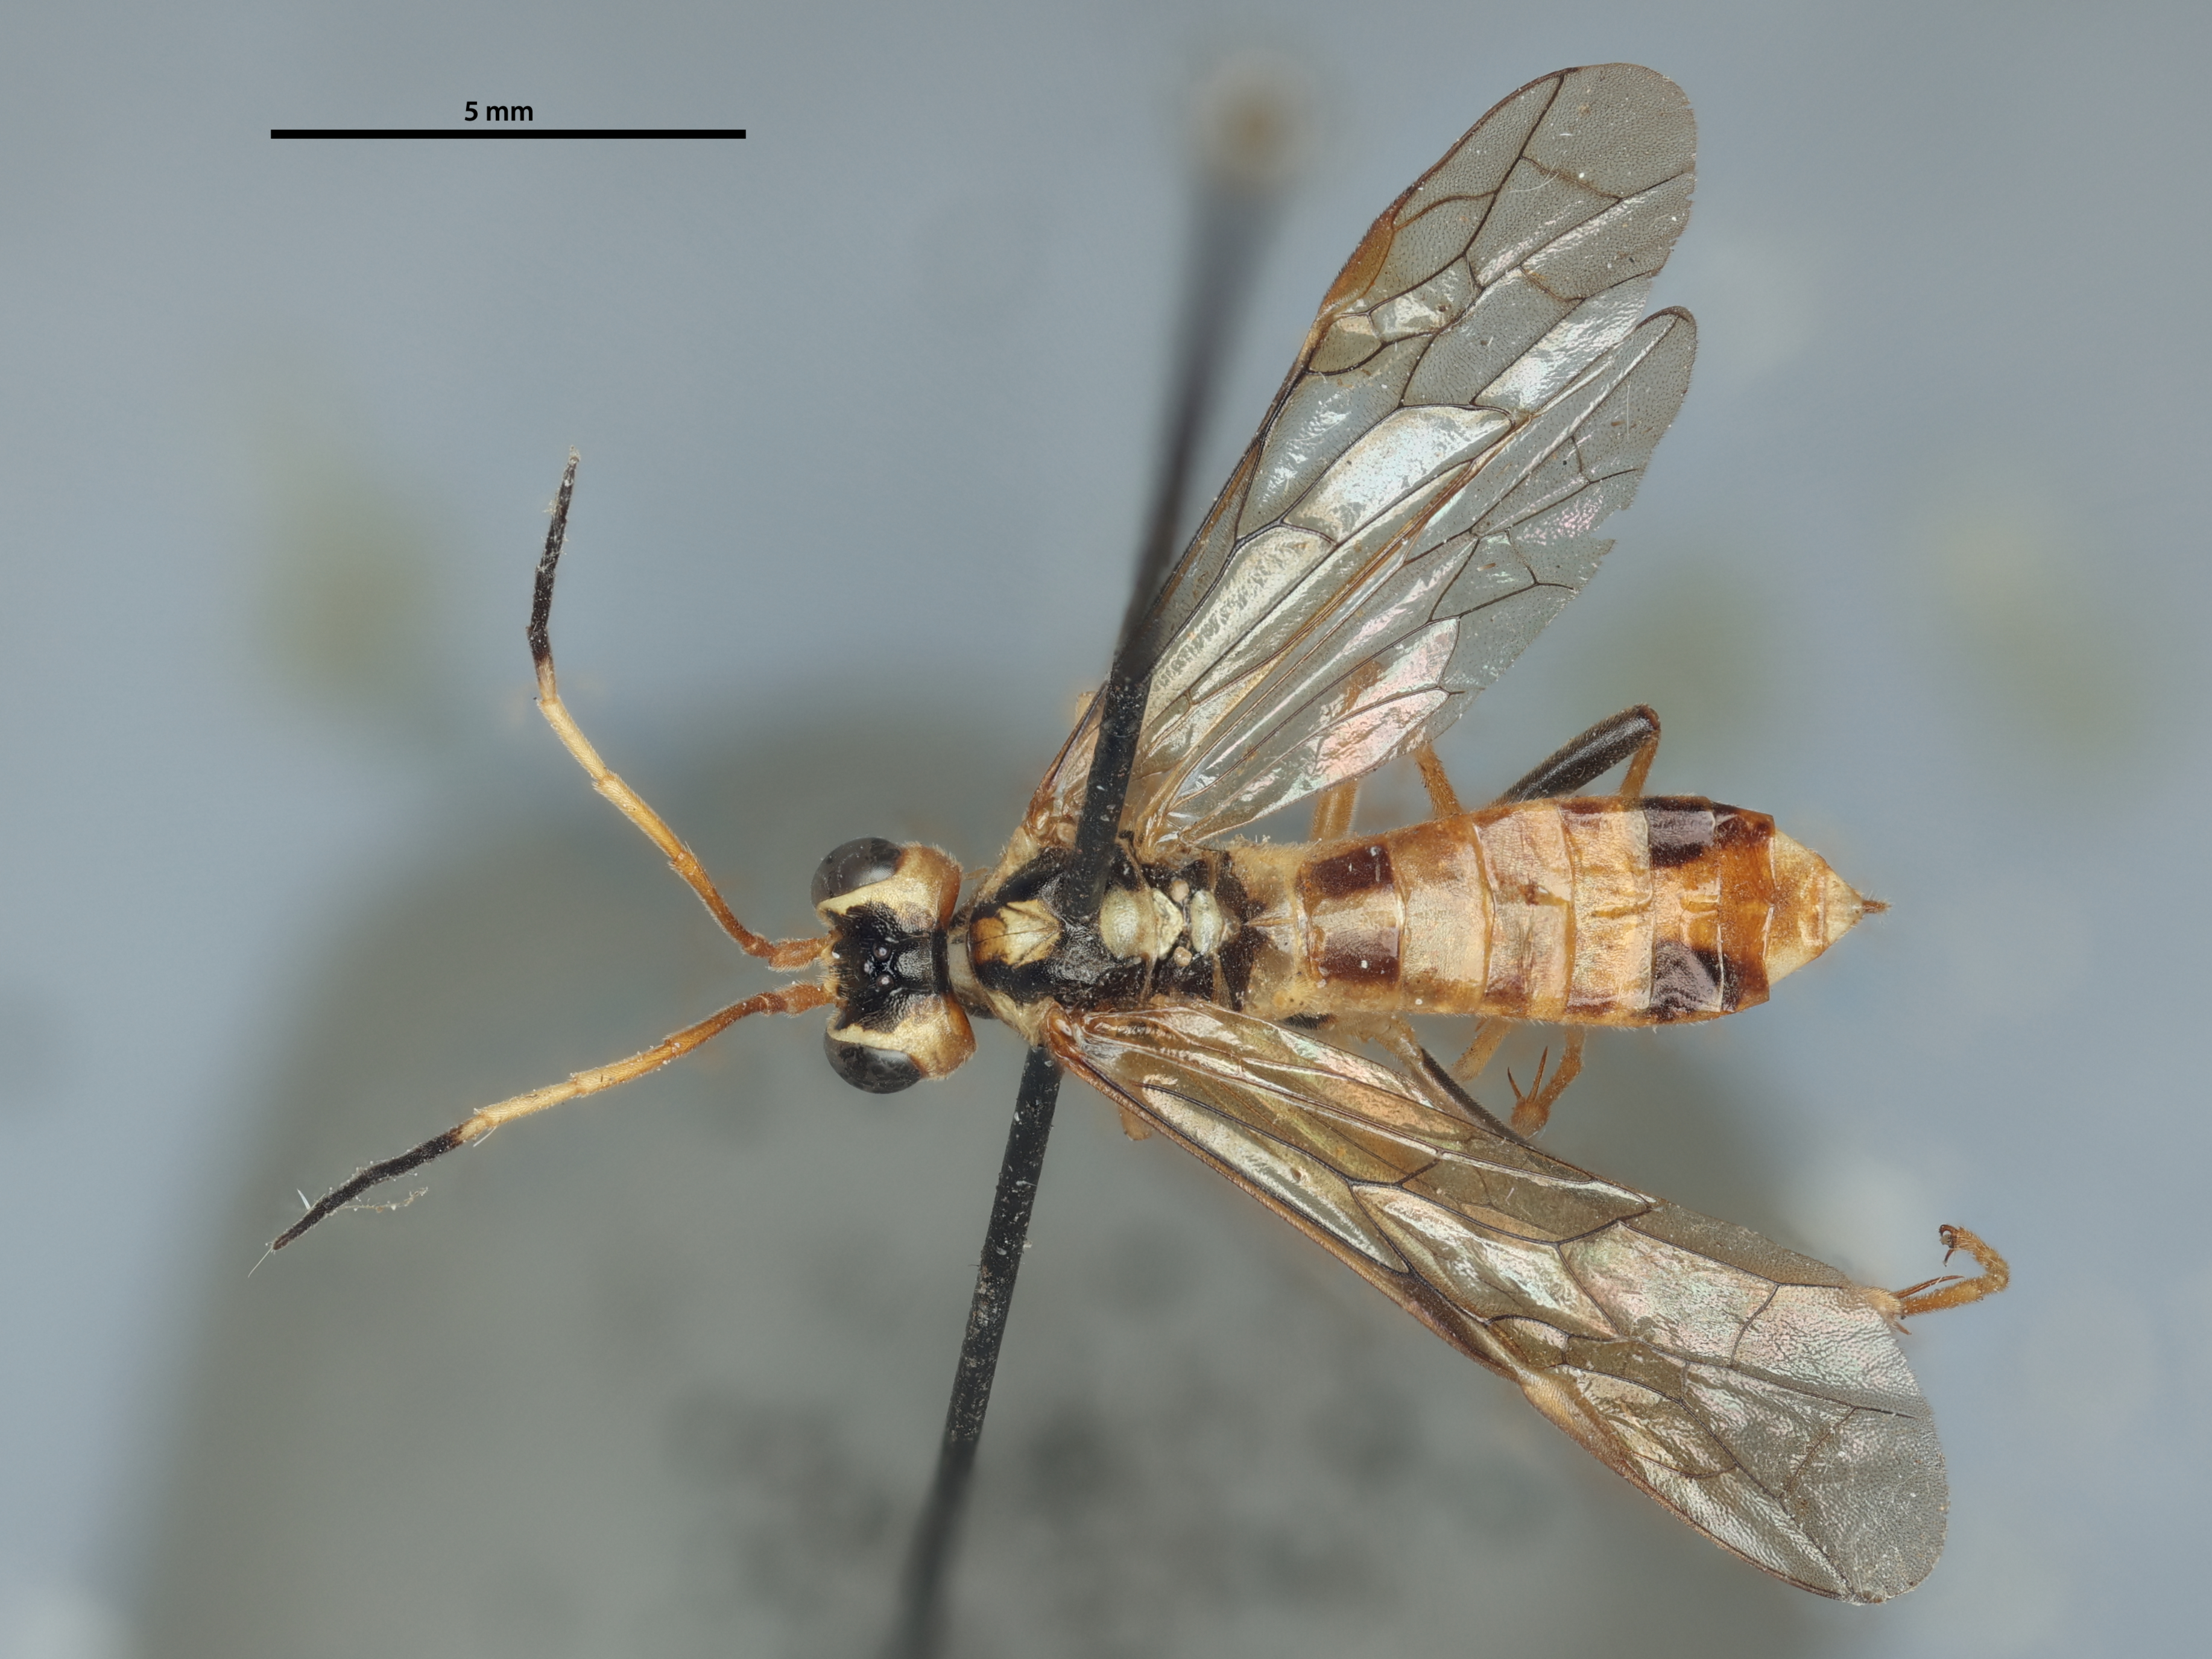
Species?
Tenthredo indigena
